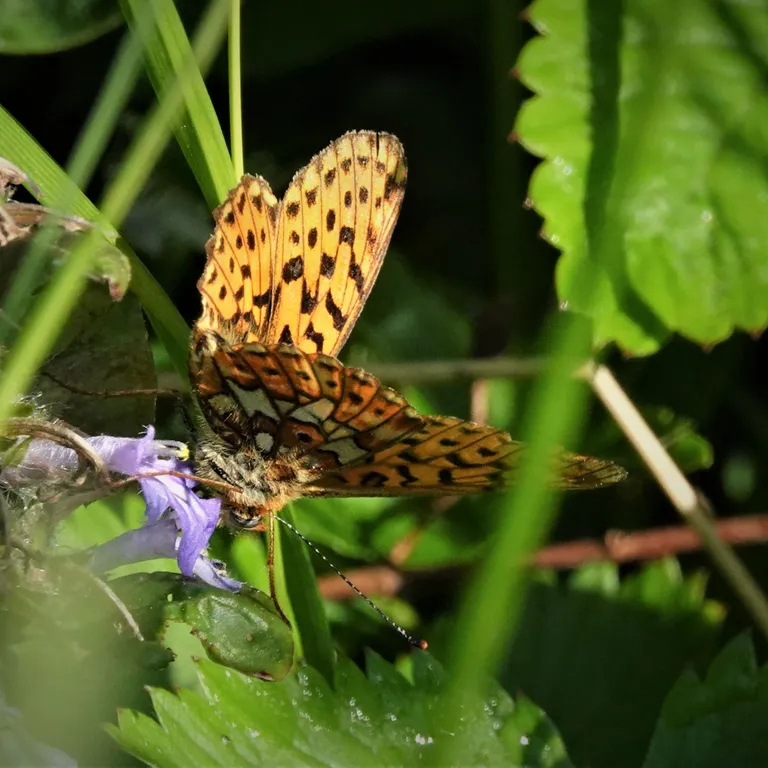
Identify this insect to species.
Boloria euphrosyne (also Clossiana euphrosyne)
